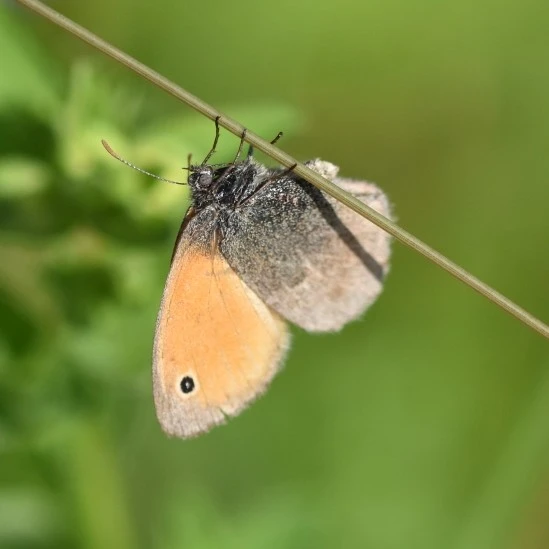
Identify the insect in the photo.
Coenonympha pamphilus
